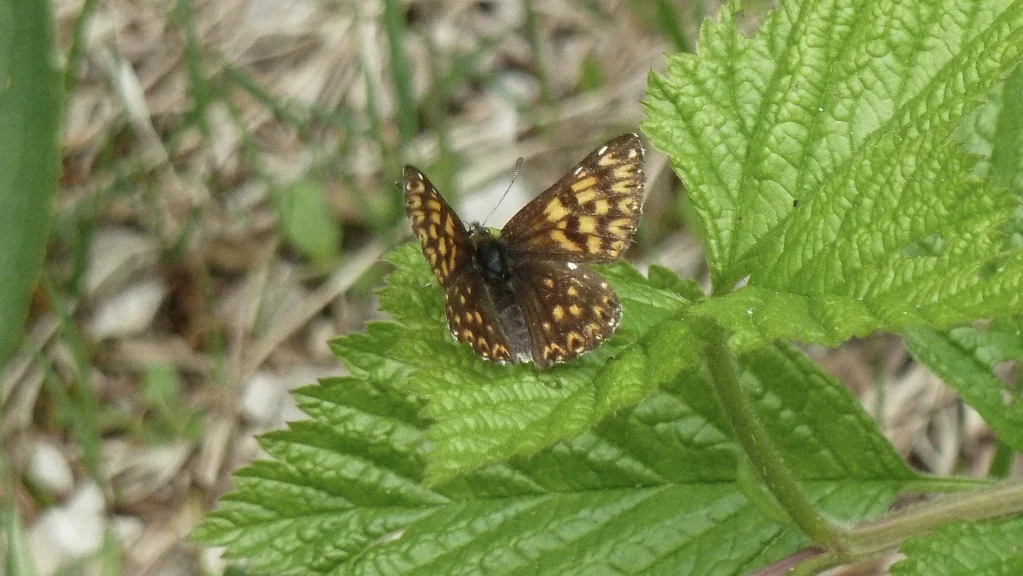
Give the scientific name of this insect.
Hamearis lucina
